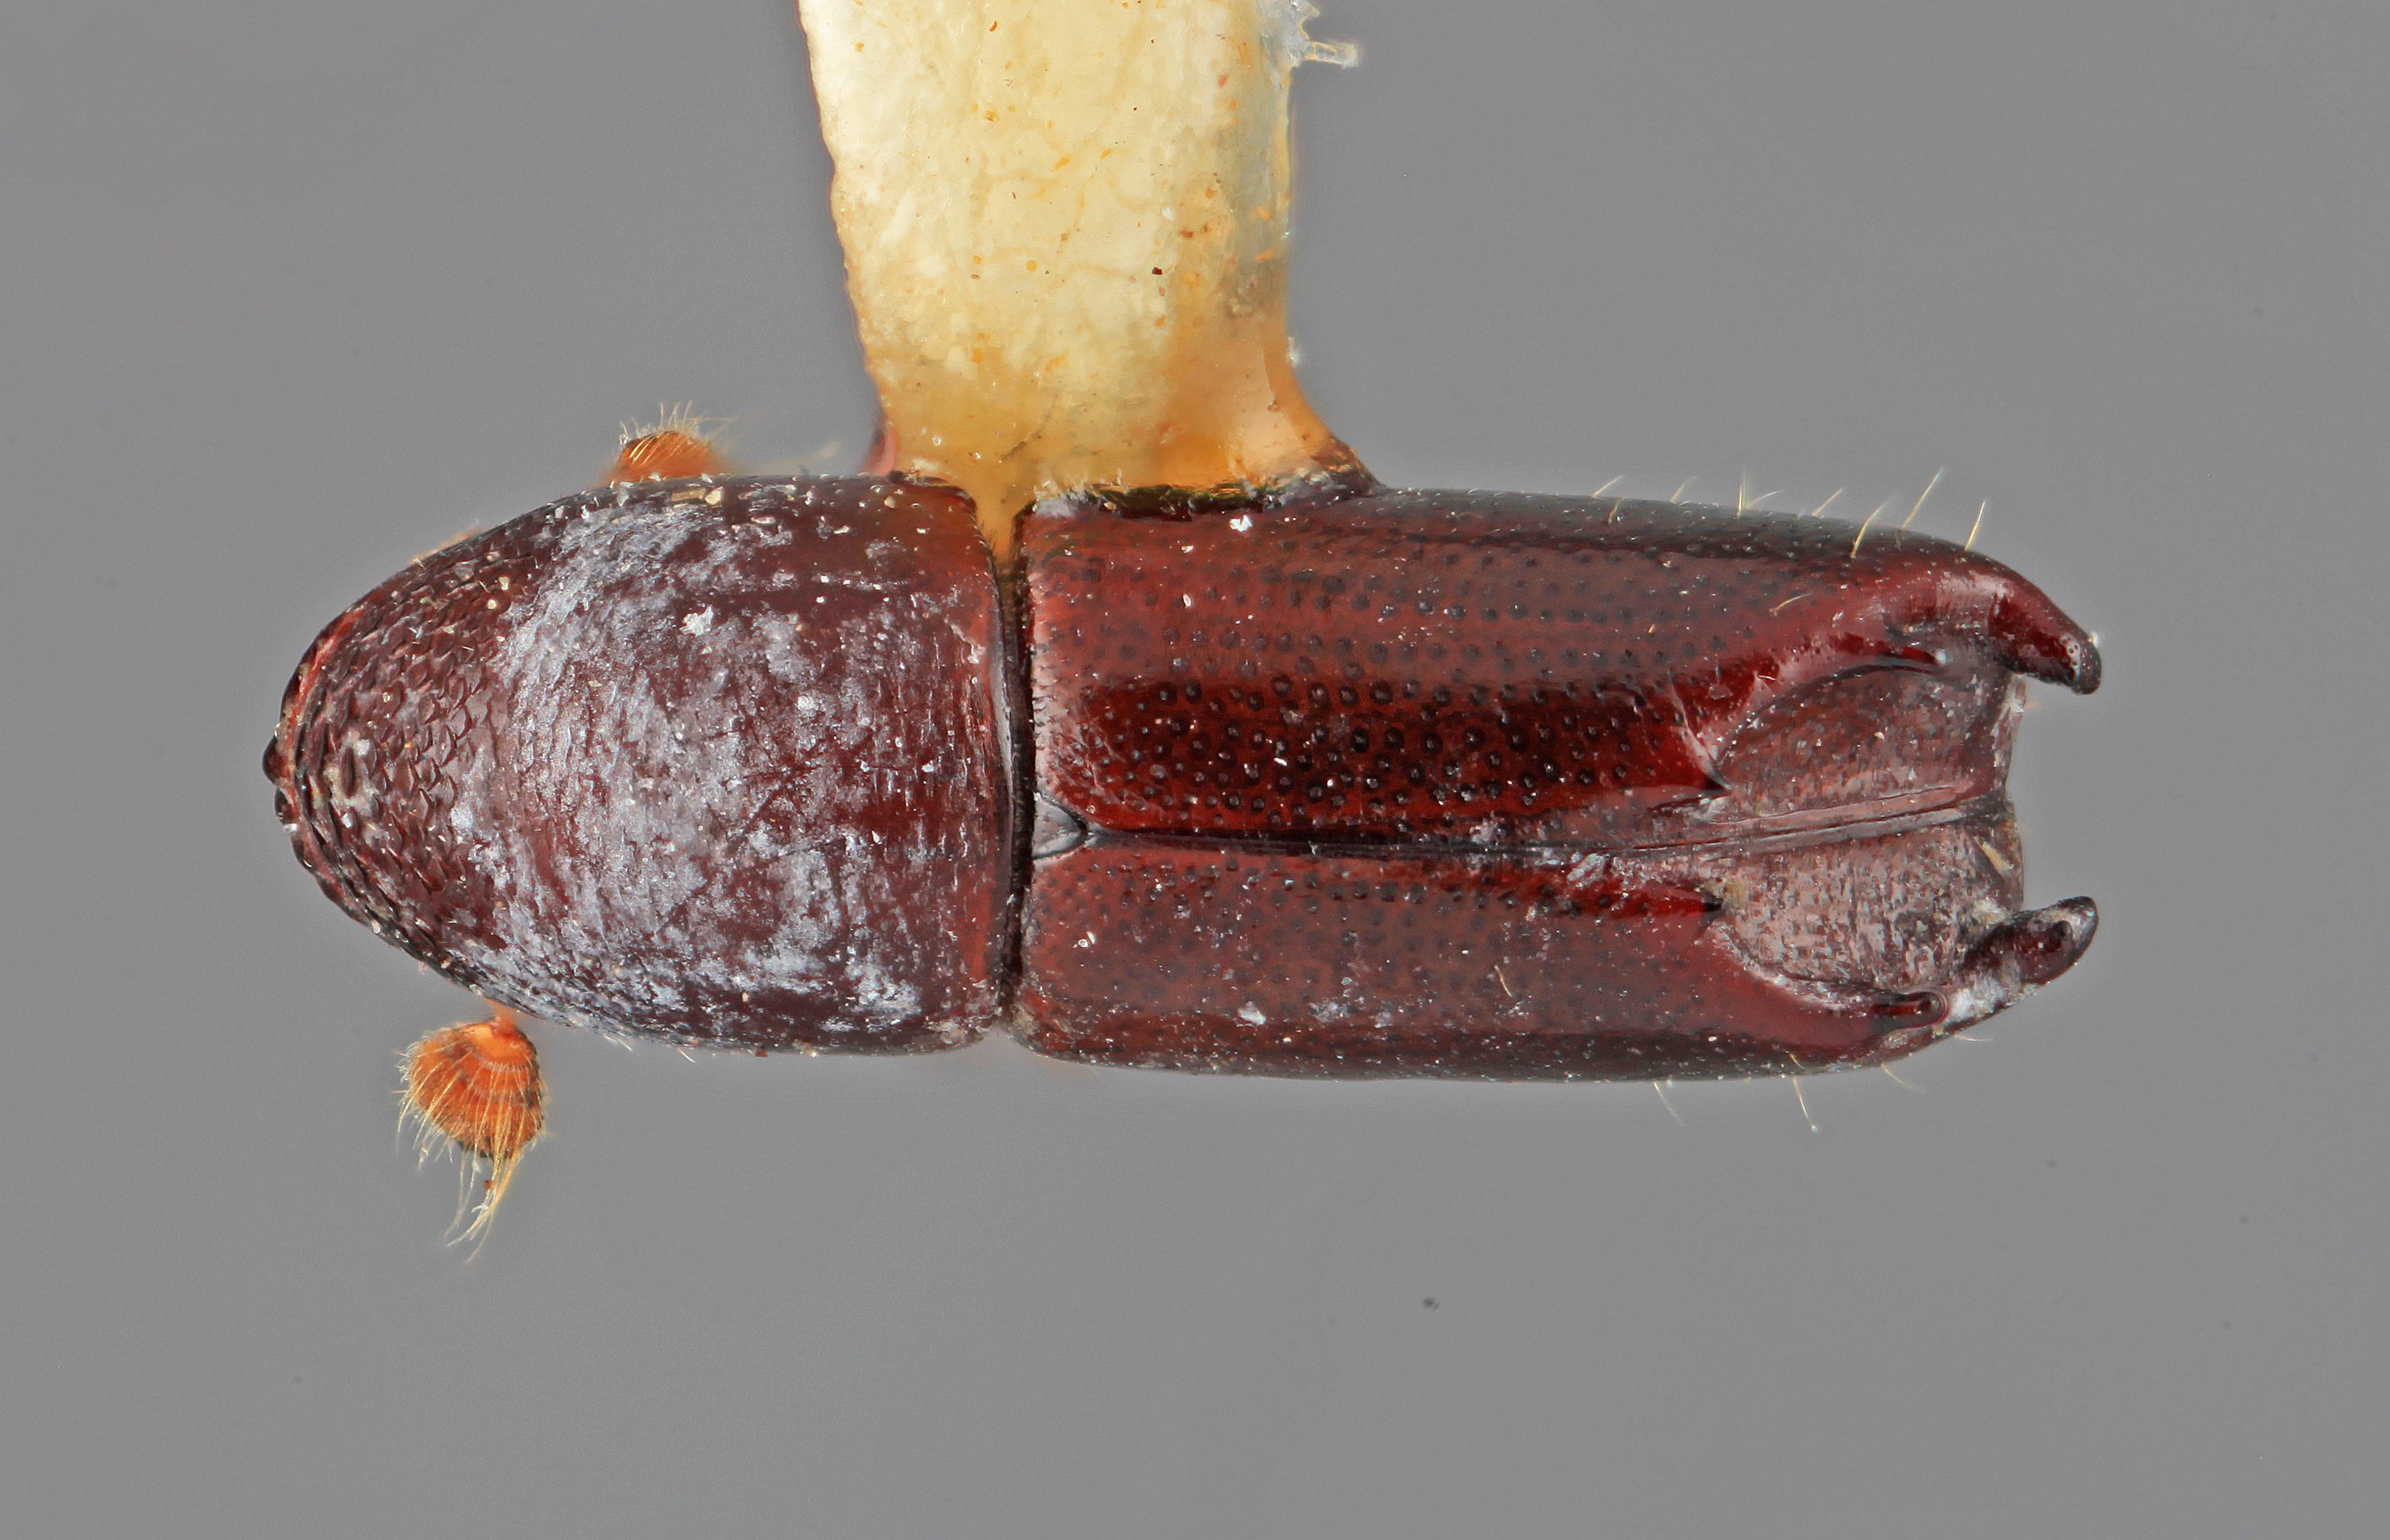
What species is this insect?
Tricolus peltatus
